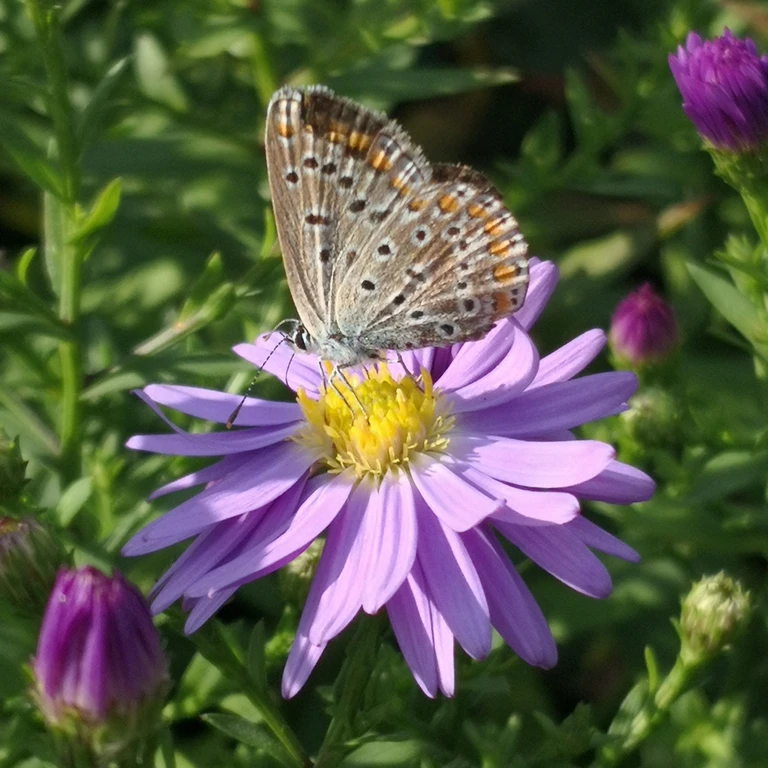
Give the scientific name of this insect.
Polyommatus icarus
